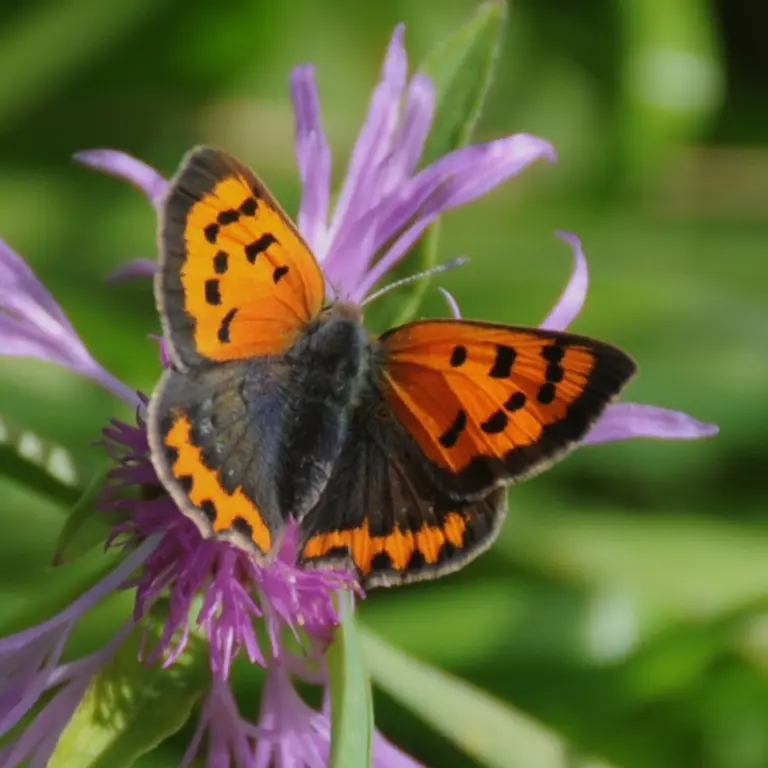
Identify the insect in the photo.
Lycaena phlaeas
